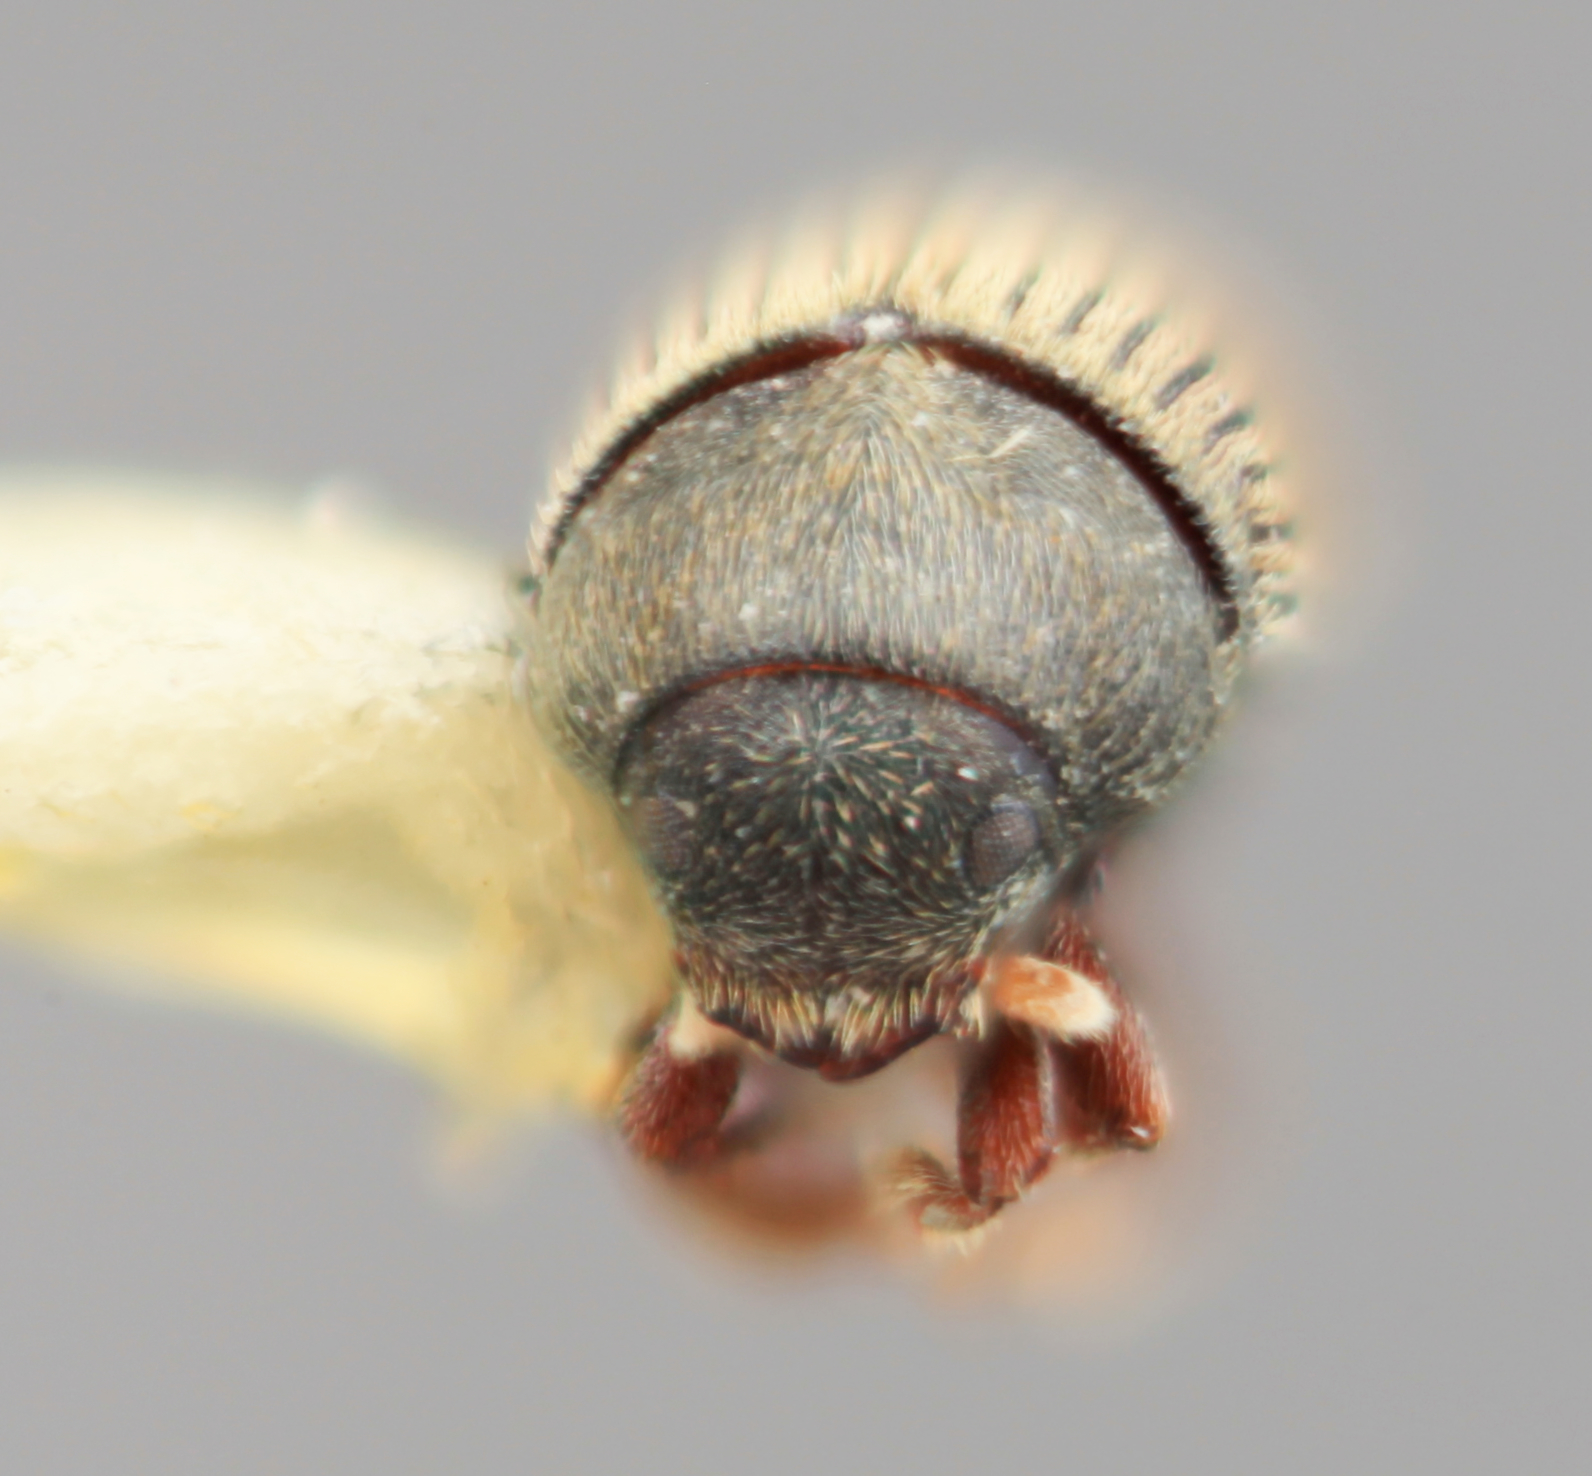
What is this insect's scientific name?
Phrixosoma minor
